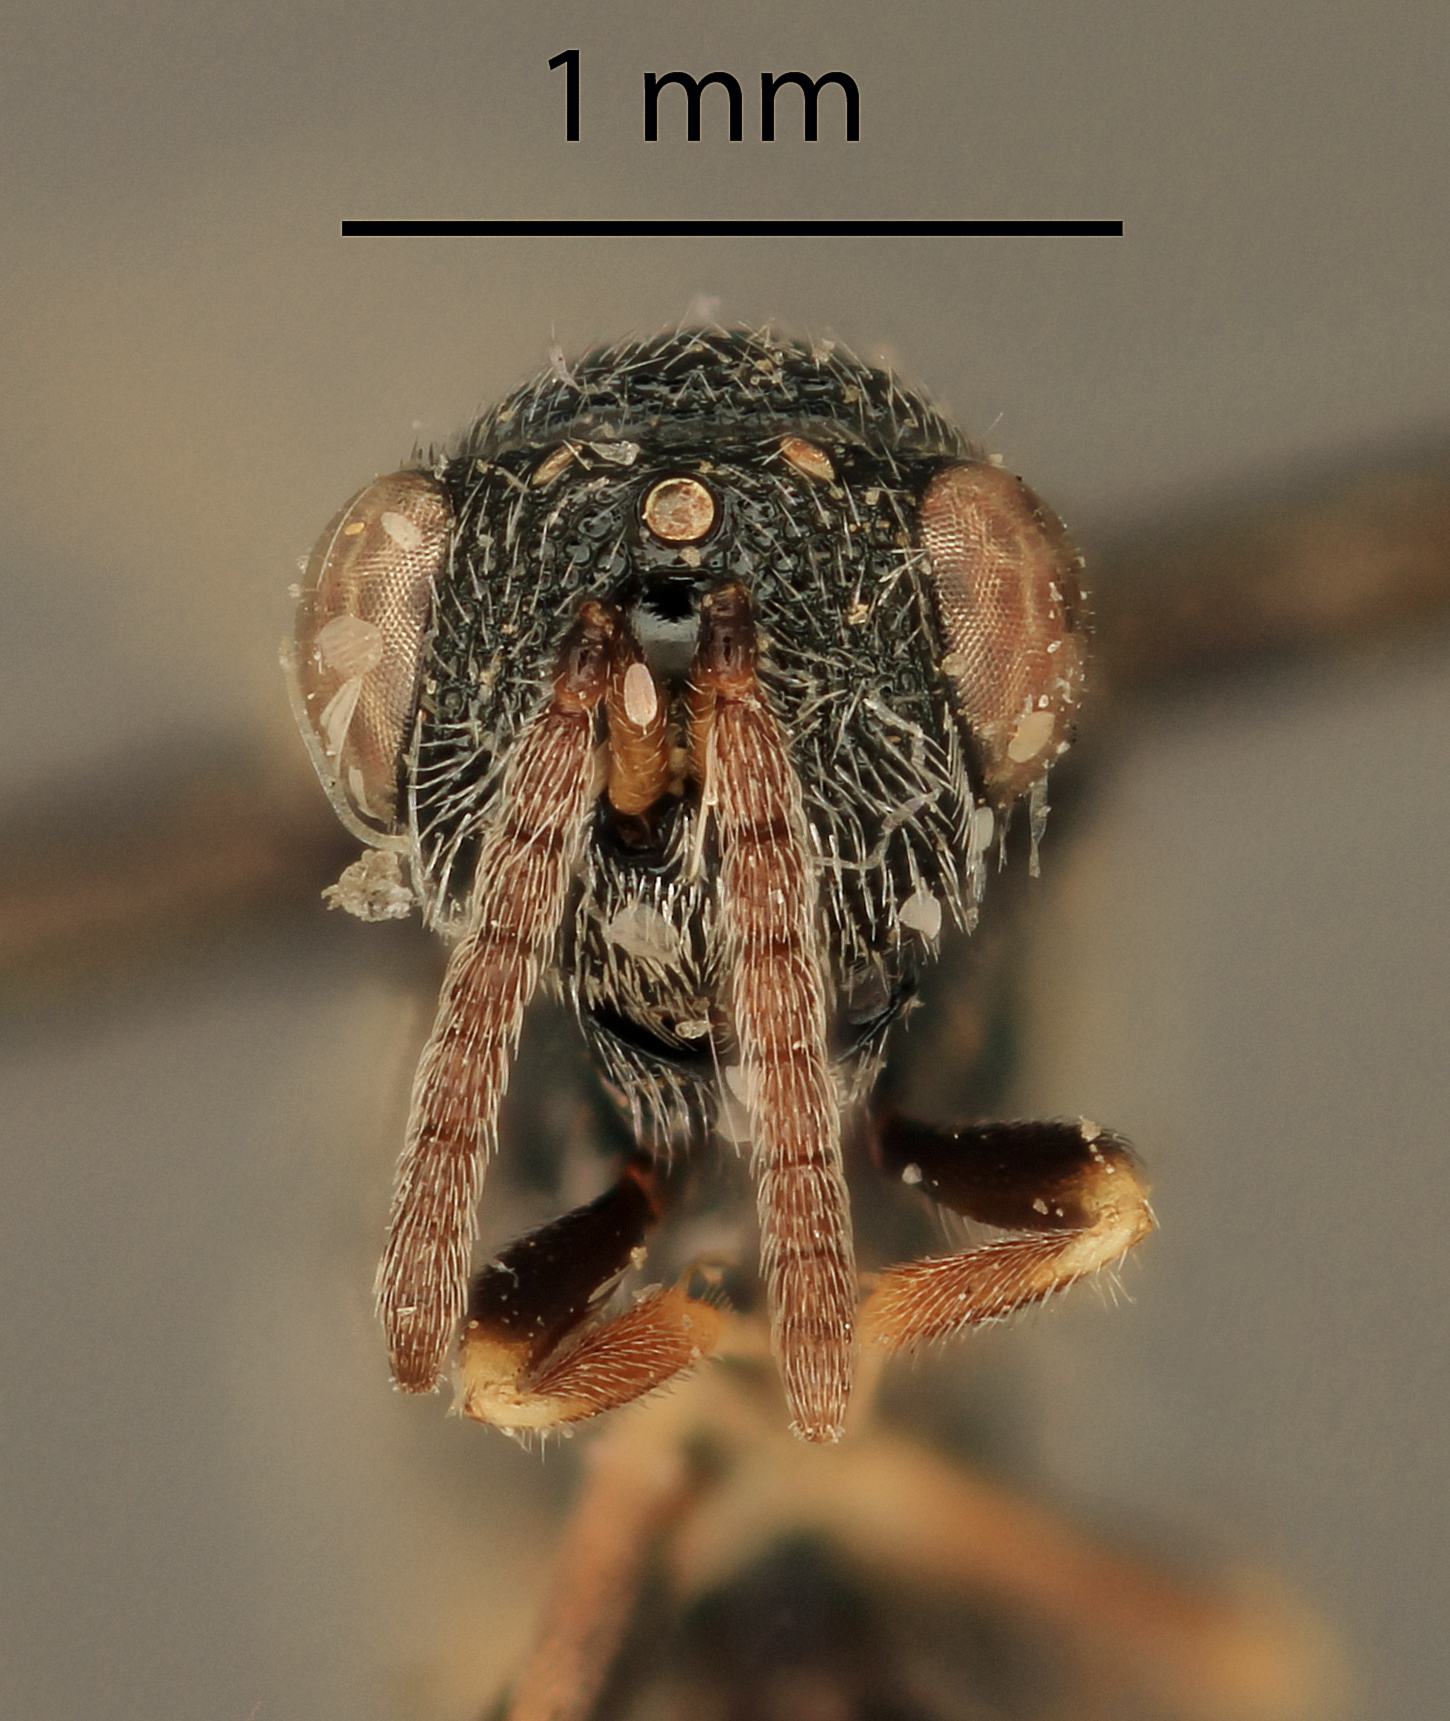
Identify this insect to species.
Eurytoma cuneiforma
